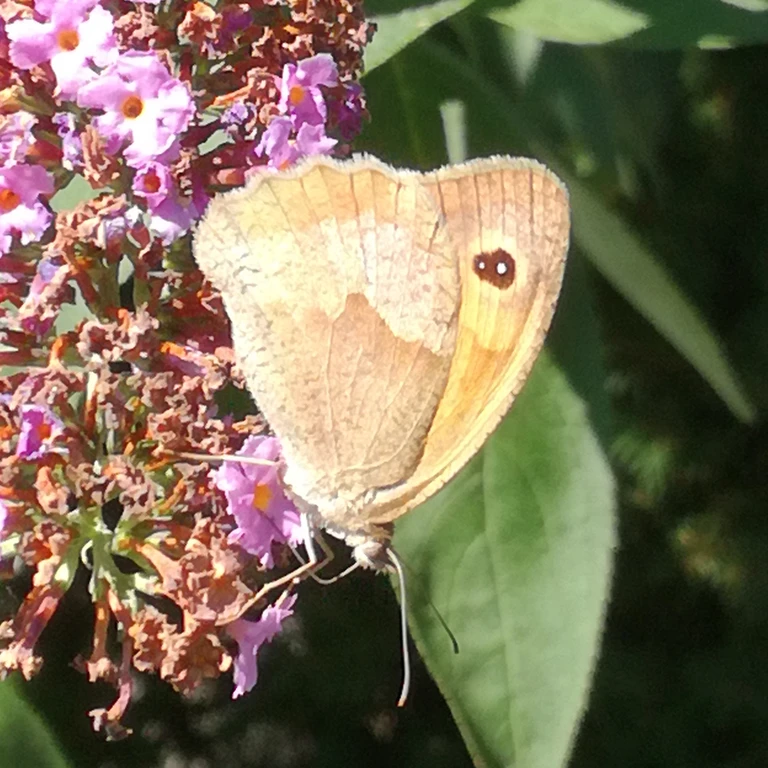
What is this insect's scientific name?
Maniola jurtina
